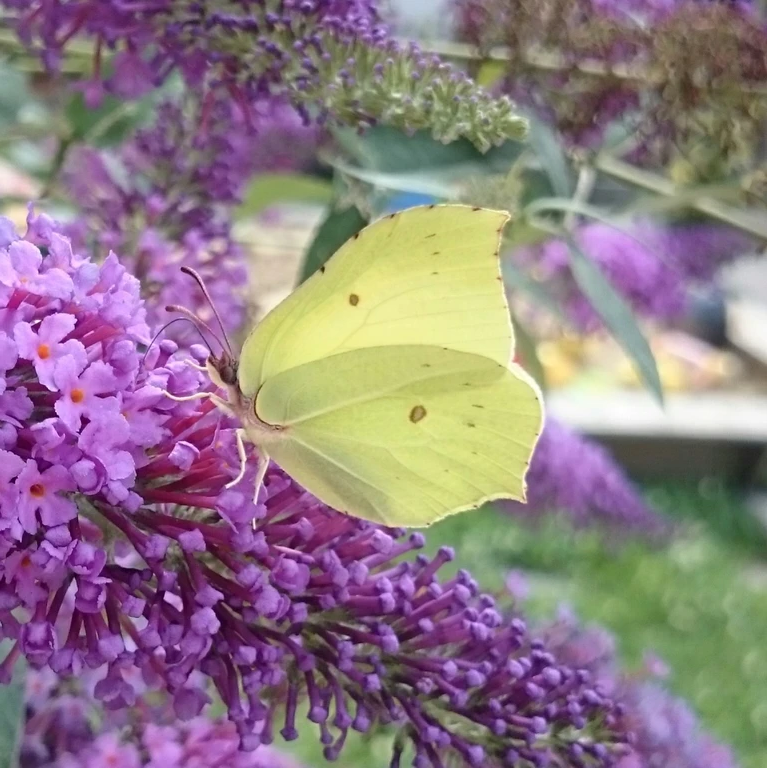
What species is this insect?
Gonepteryx rhamni
